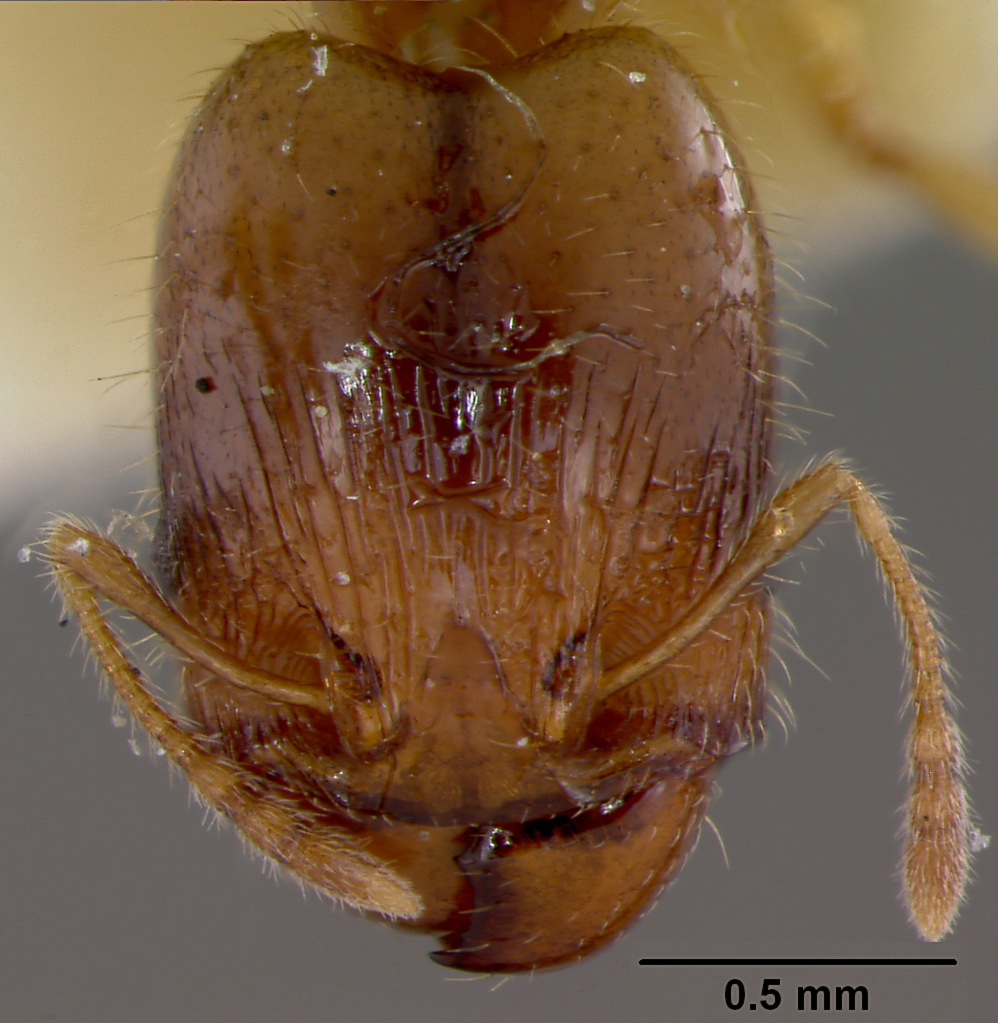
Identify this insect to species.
Pheidole hondurensis
